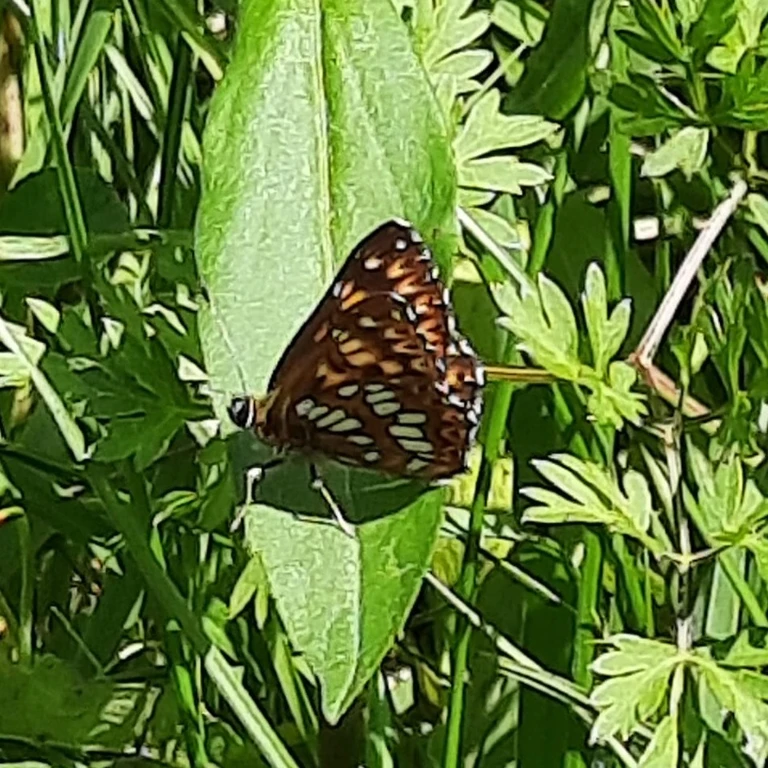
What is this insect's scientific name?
Hamearis lucina
